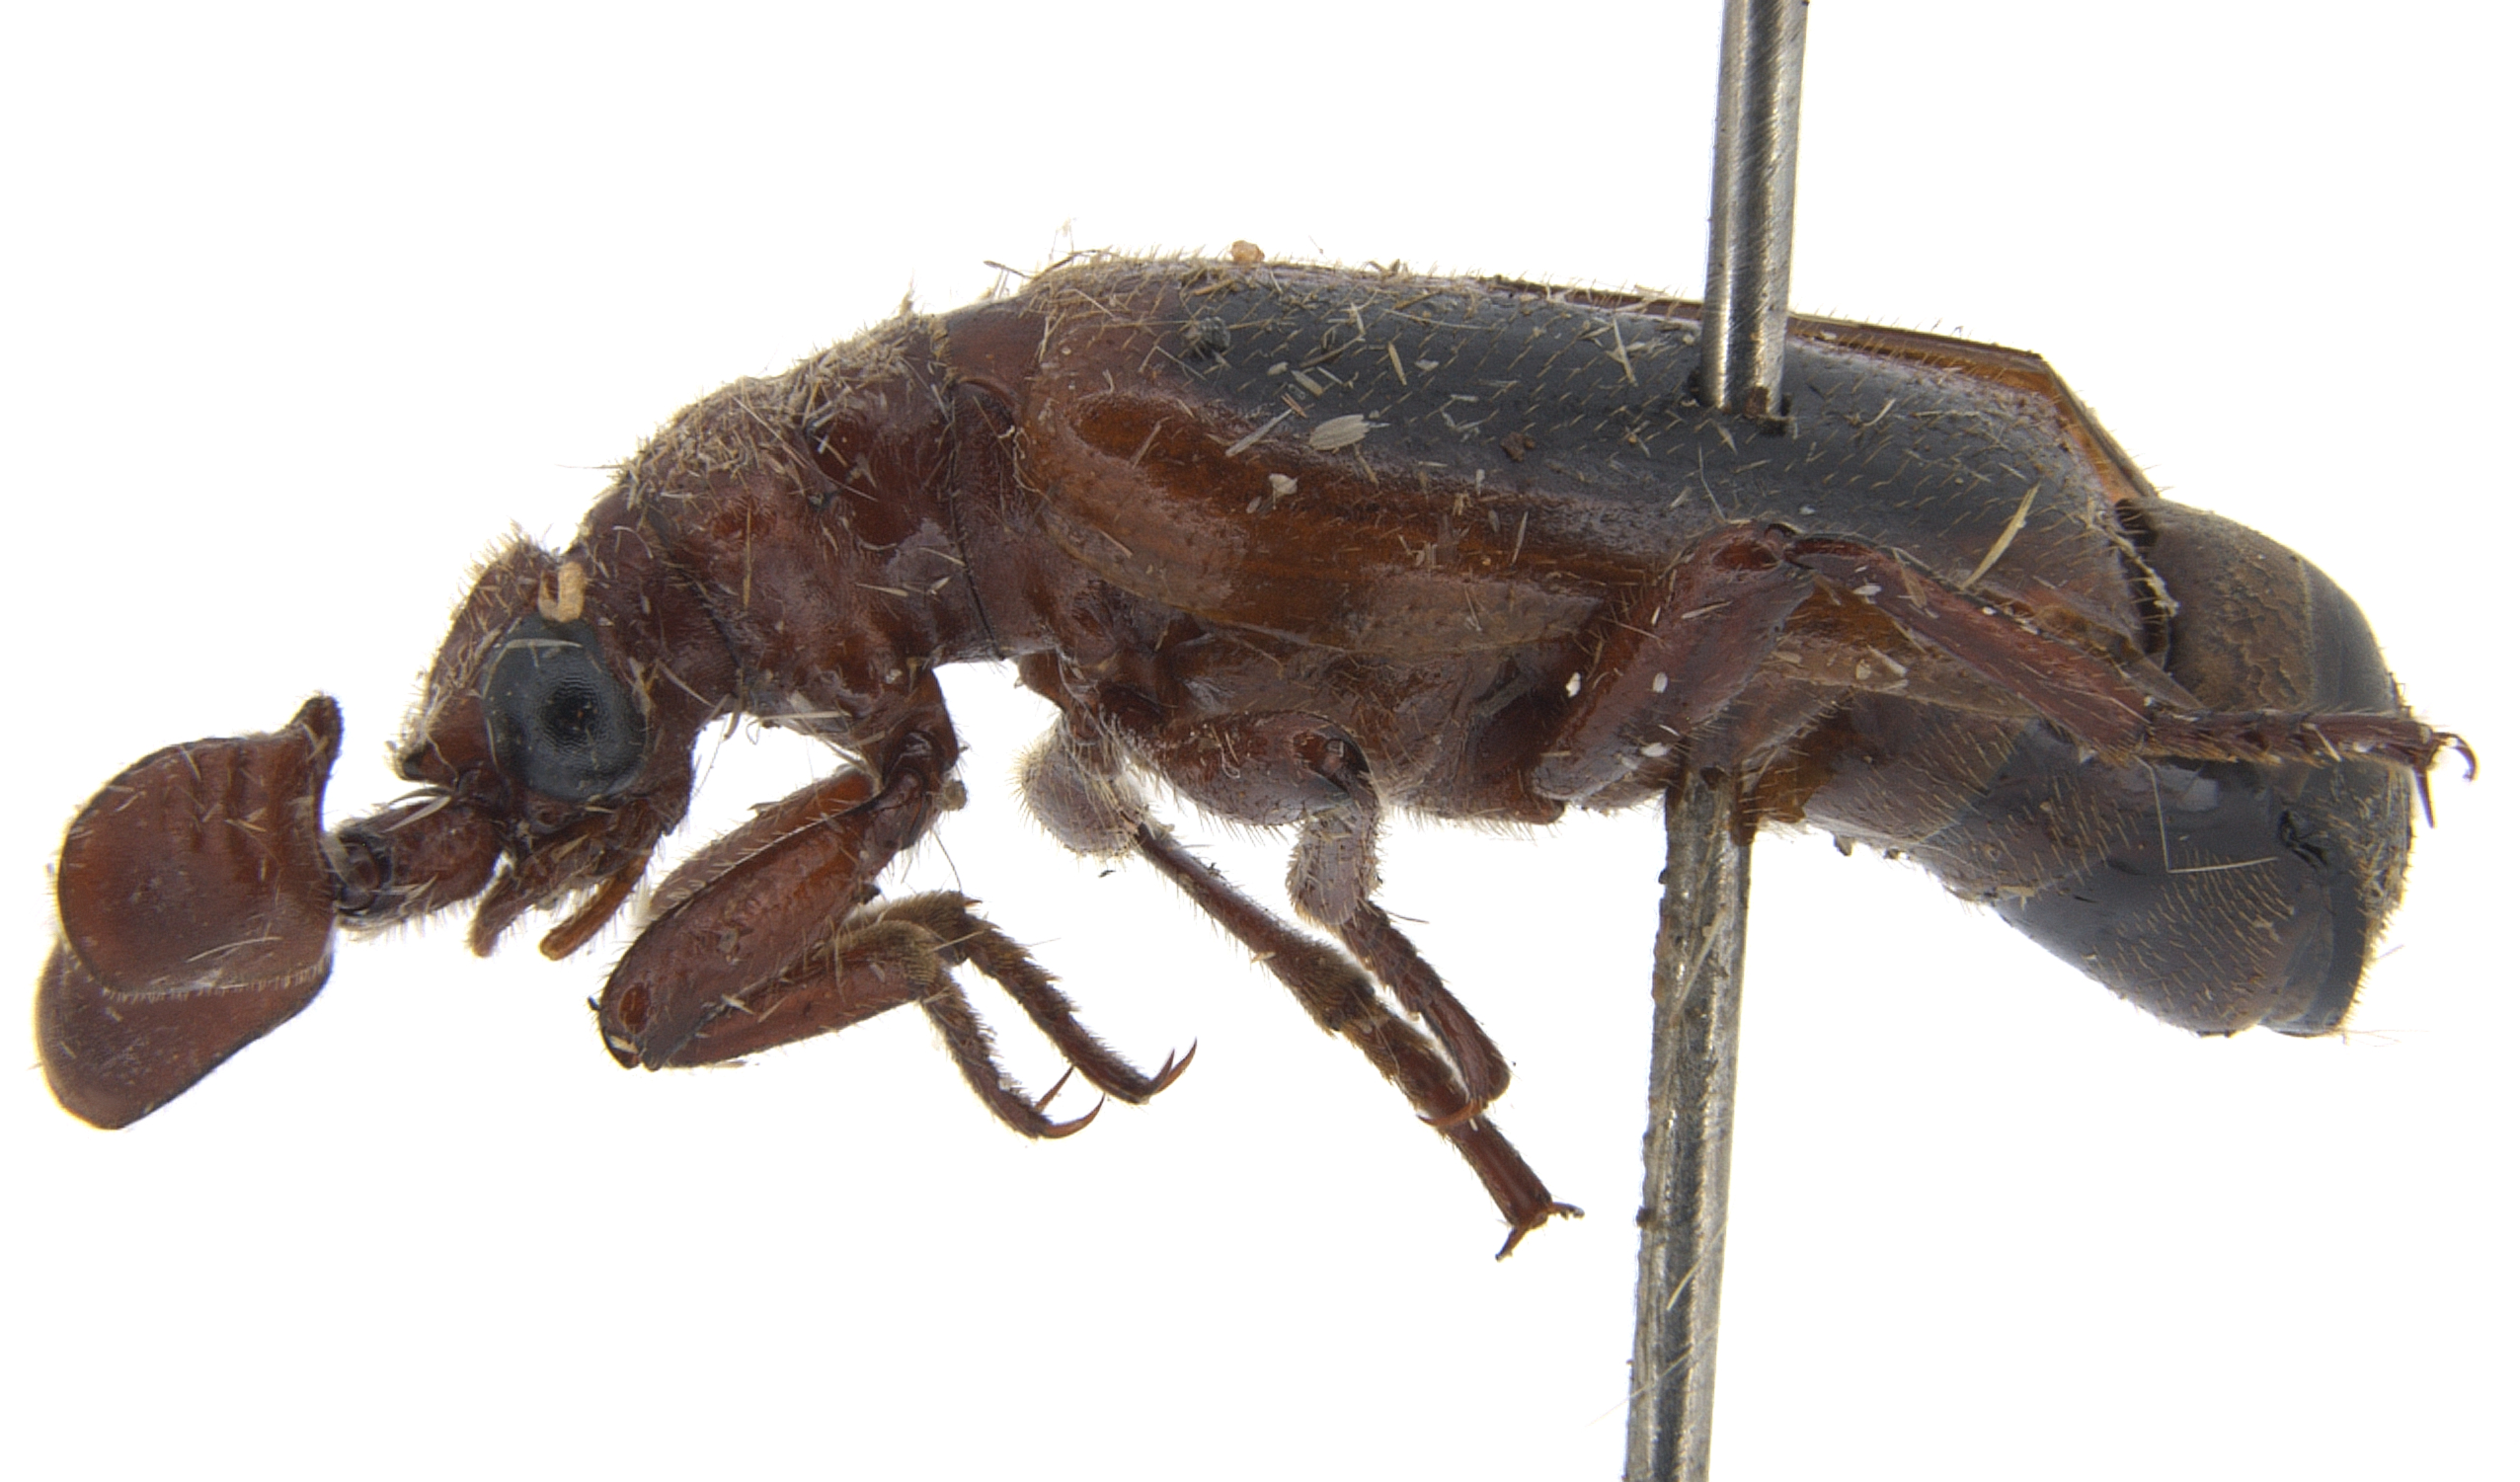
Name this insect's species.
Platyrhopalus angustus
